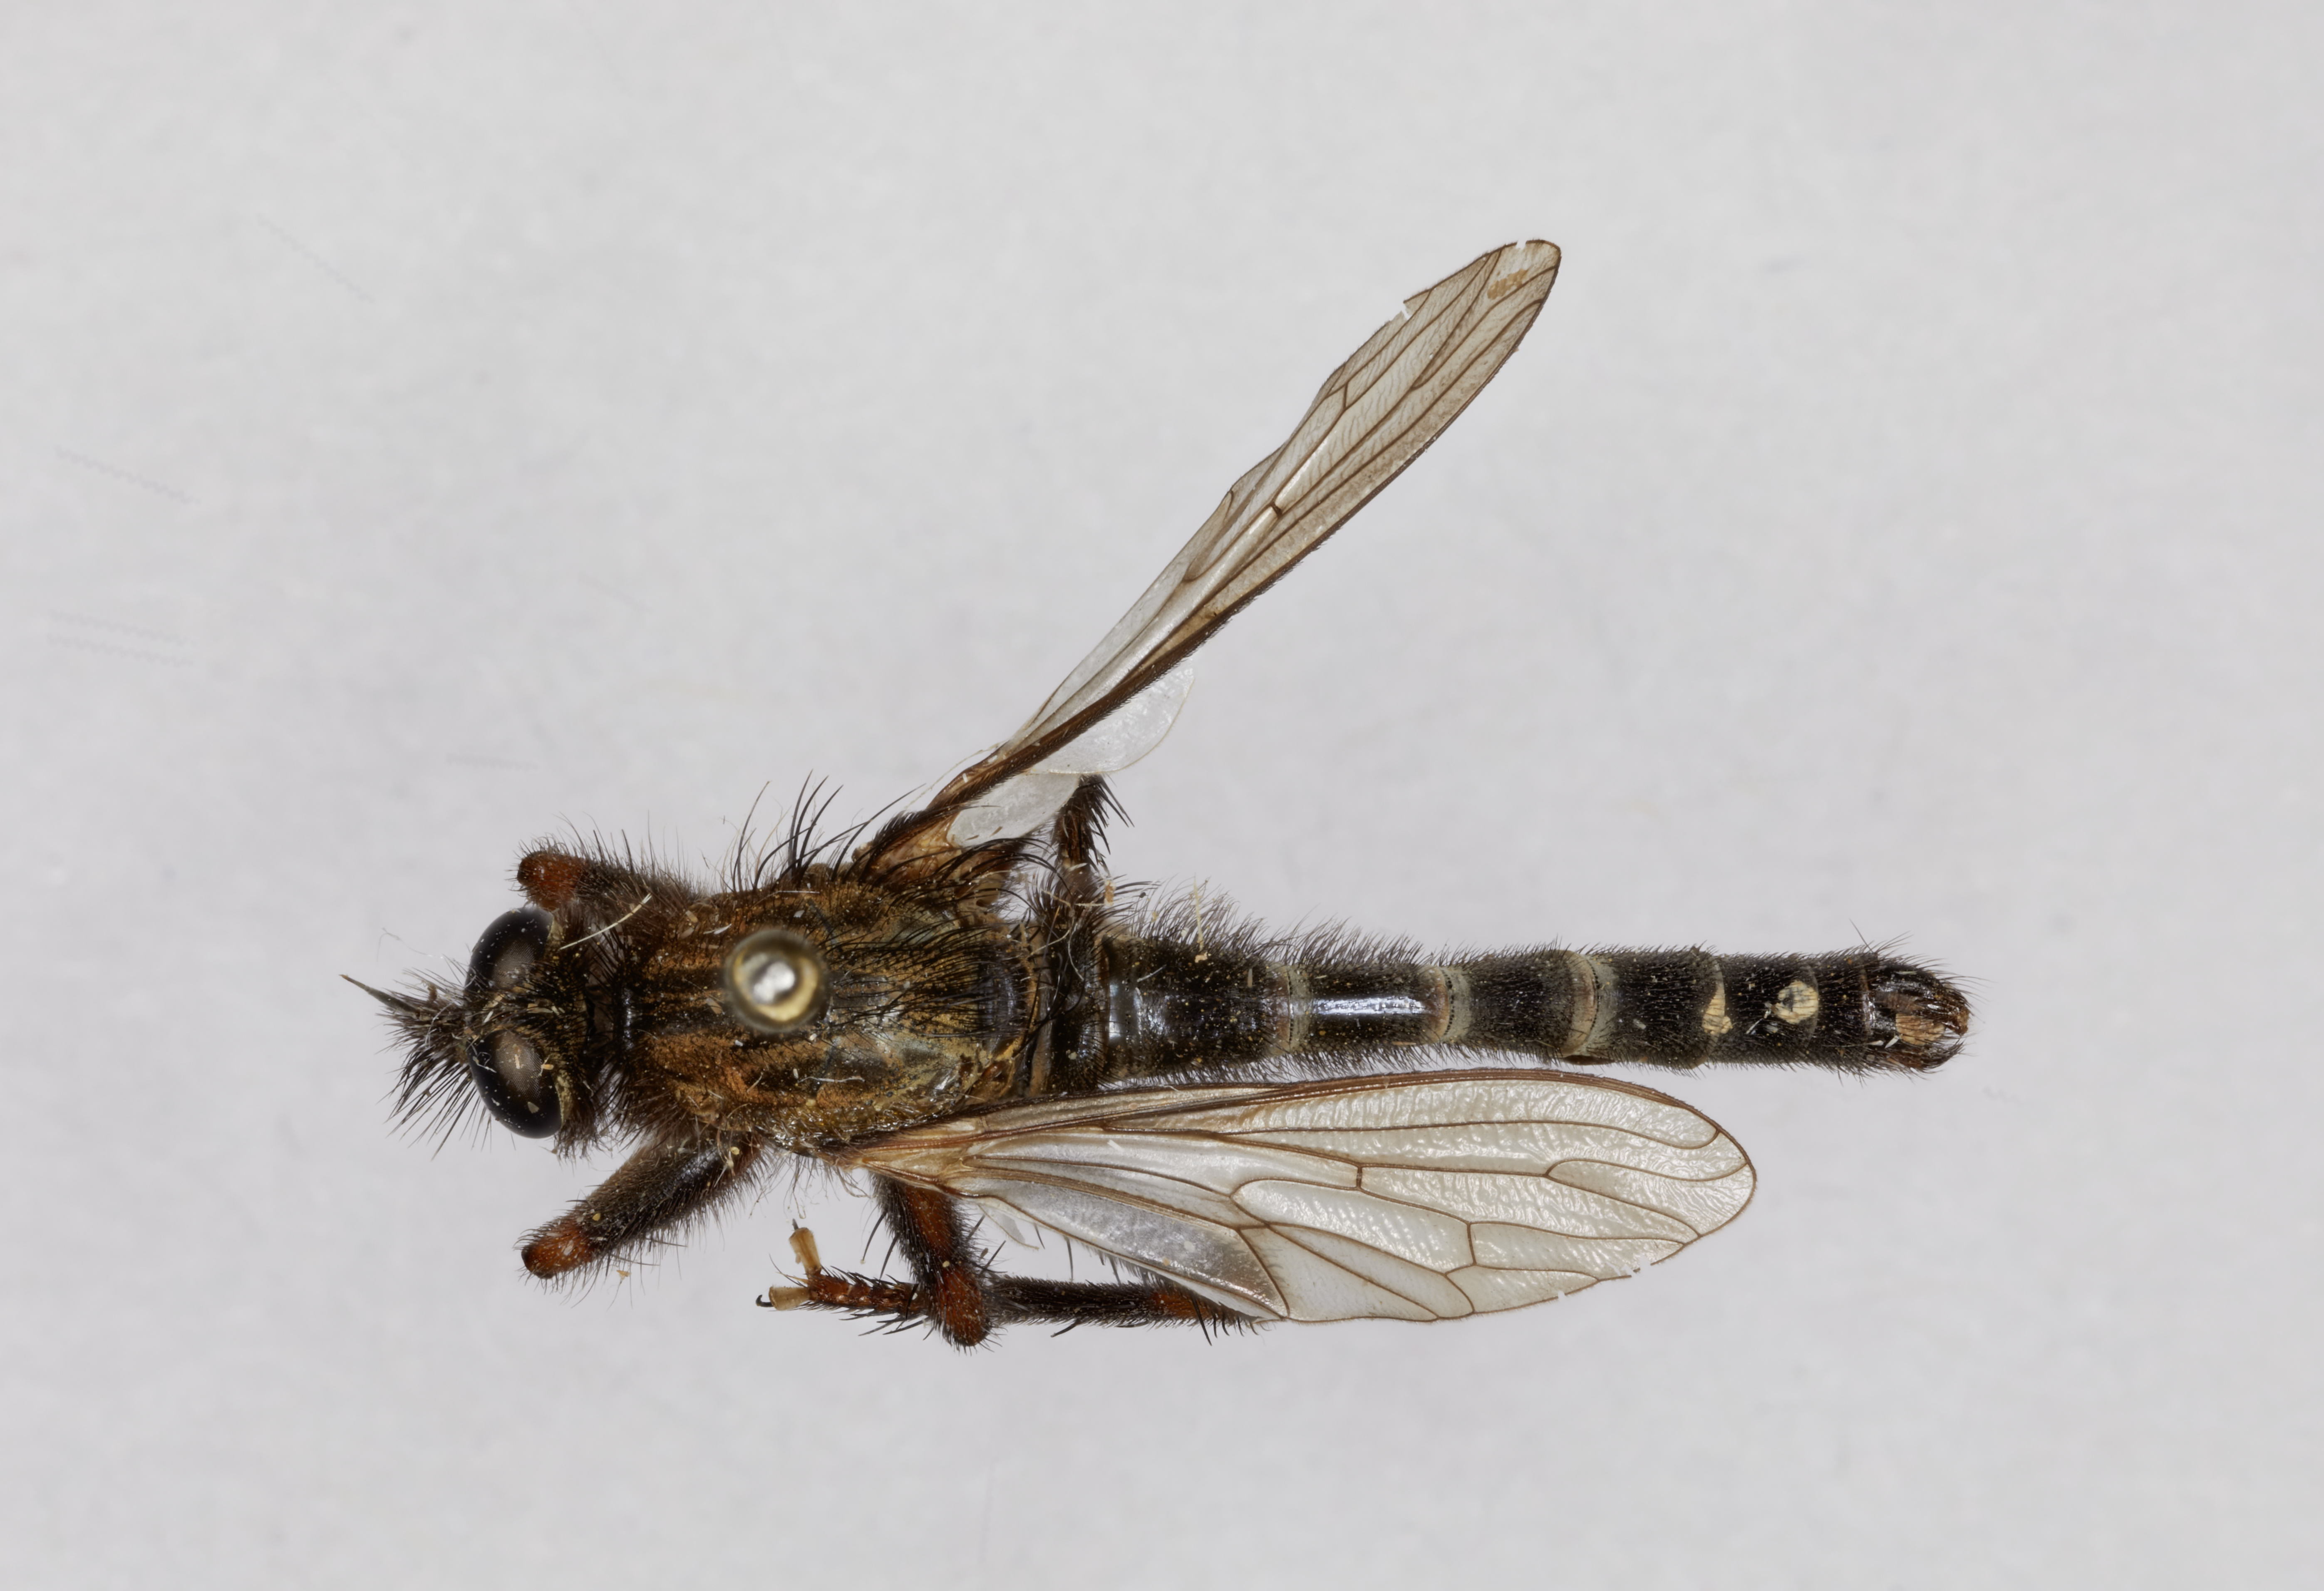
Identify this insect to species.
Stenopogon melanderi
